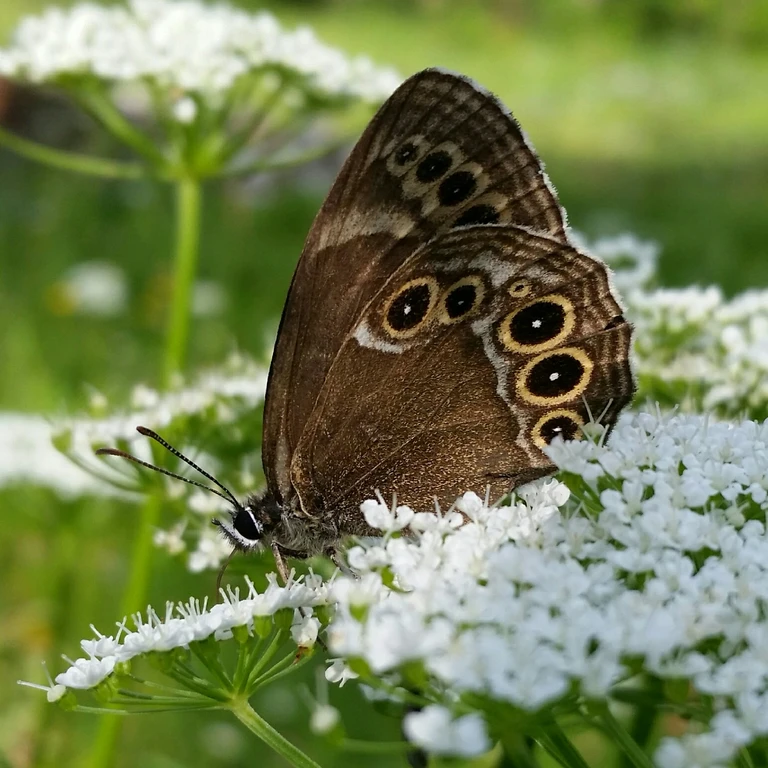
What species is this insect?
Lopinga achine (also Pararge achine)
